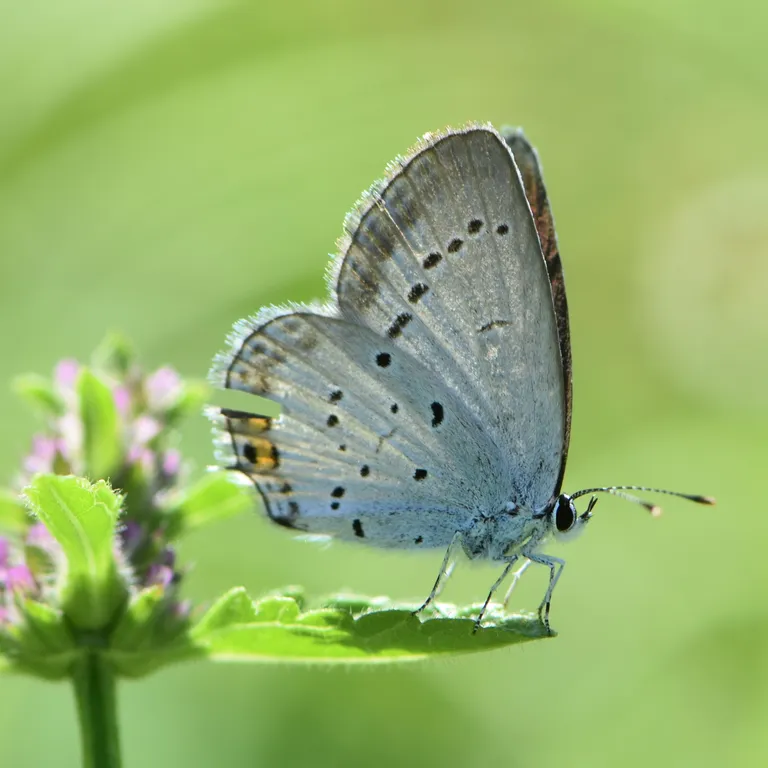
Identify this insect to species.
Cupido argiades (also Elkalyce argiades)
